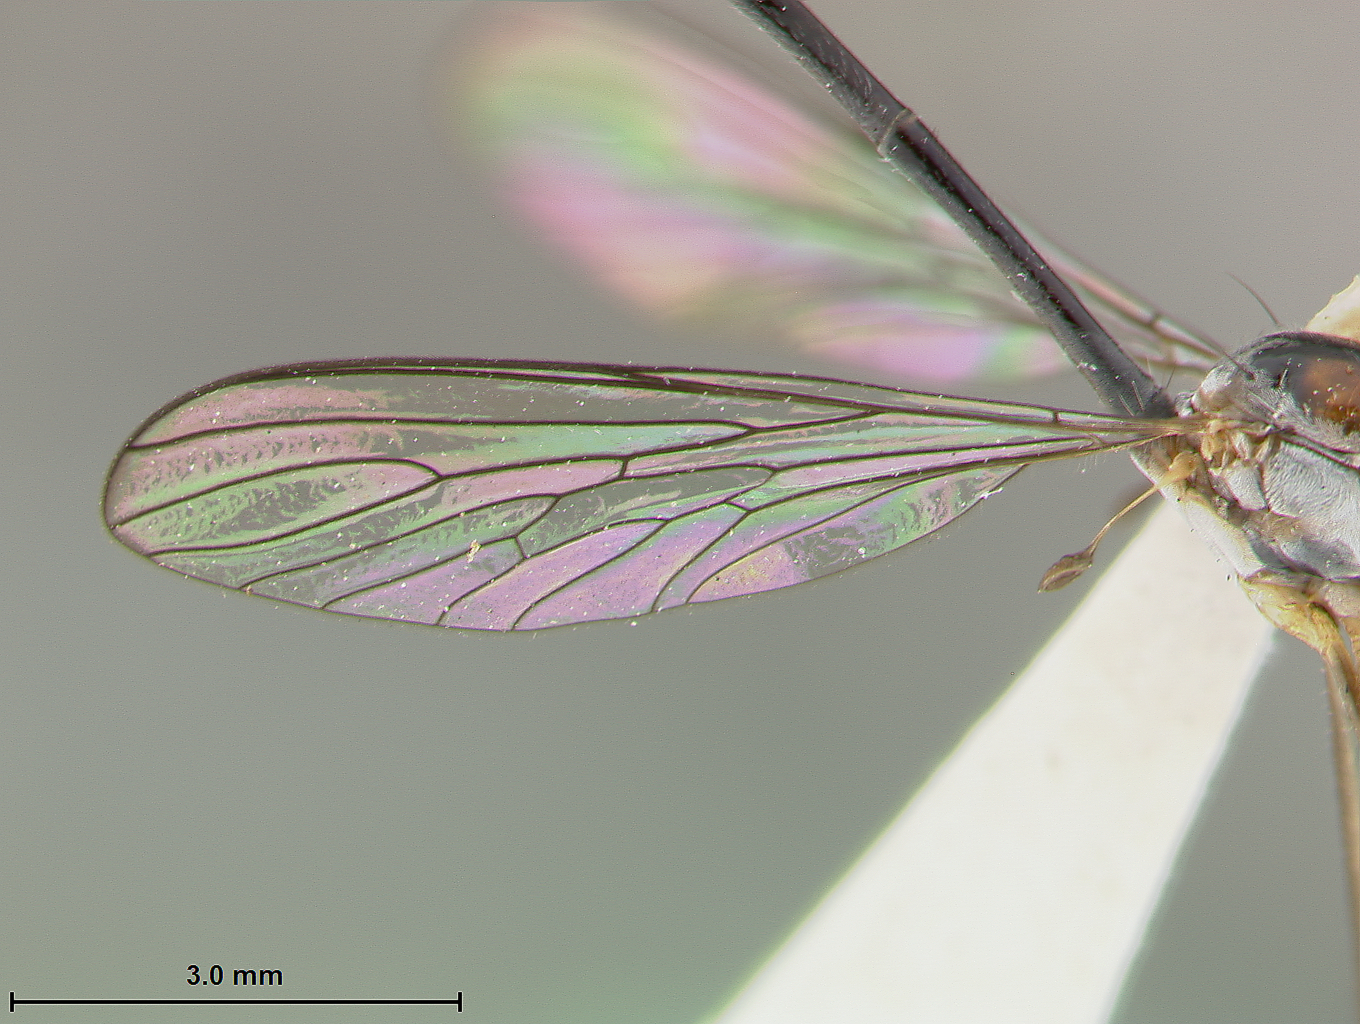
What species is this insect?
Leptogaster bengryi
